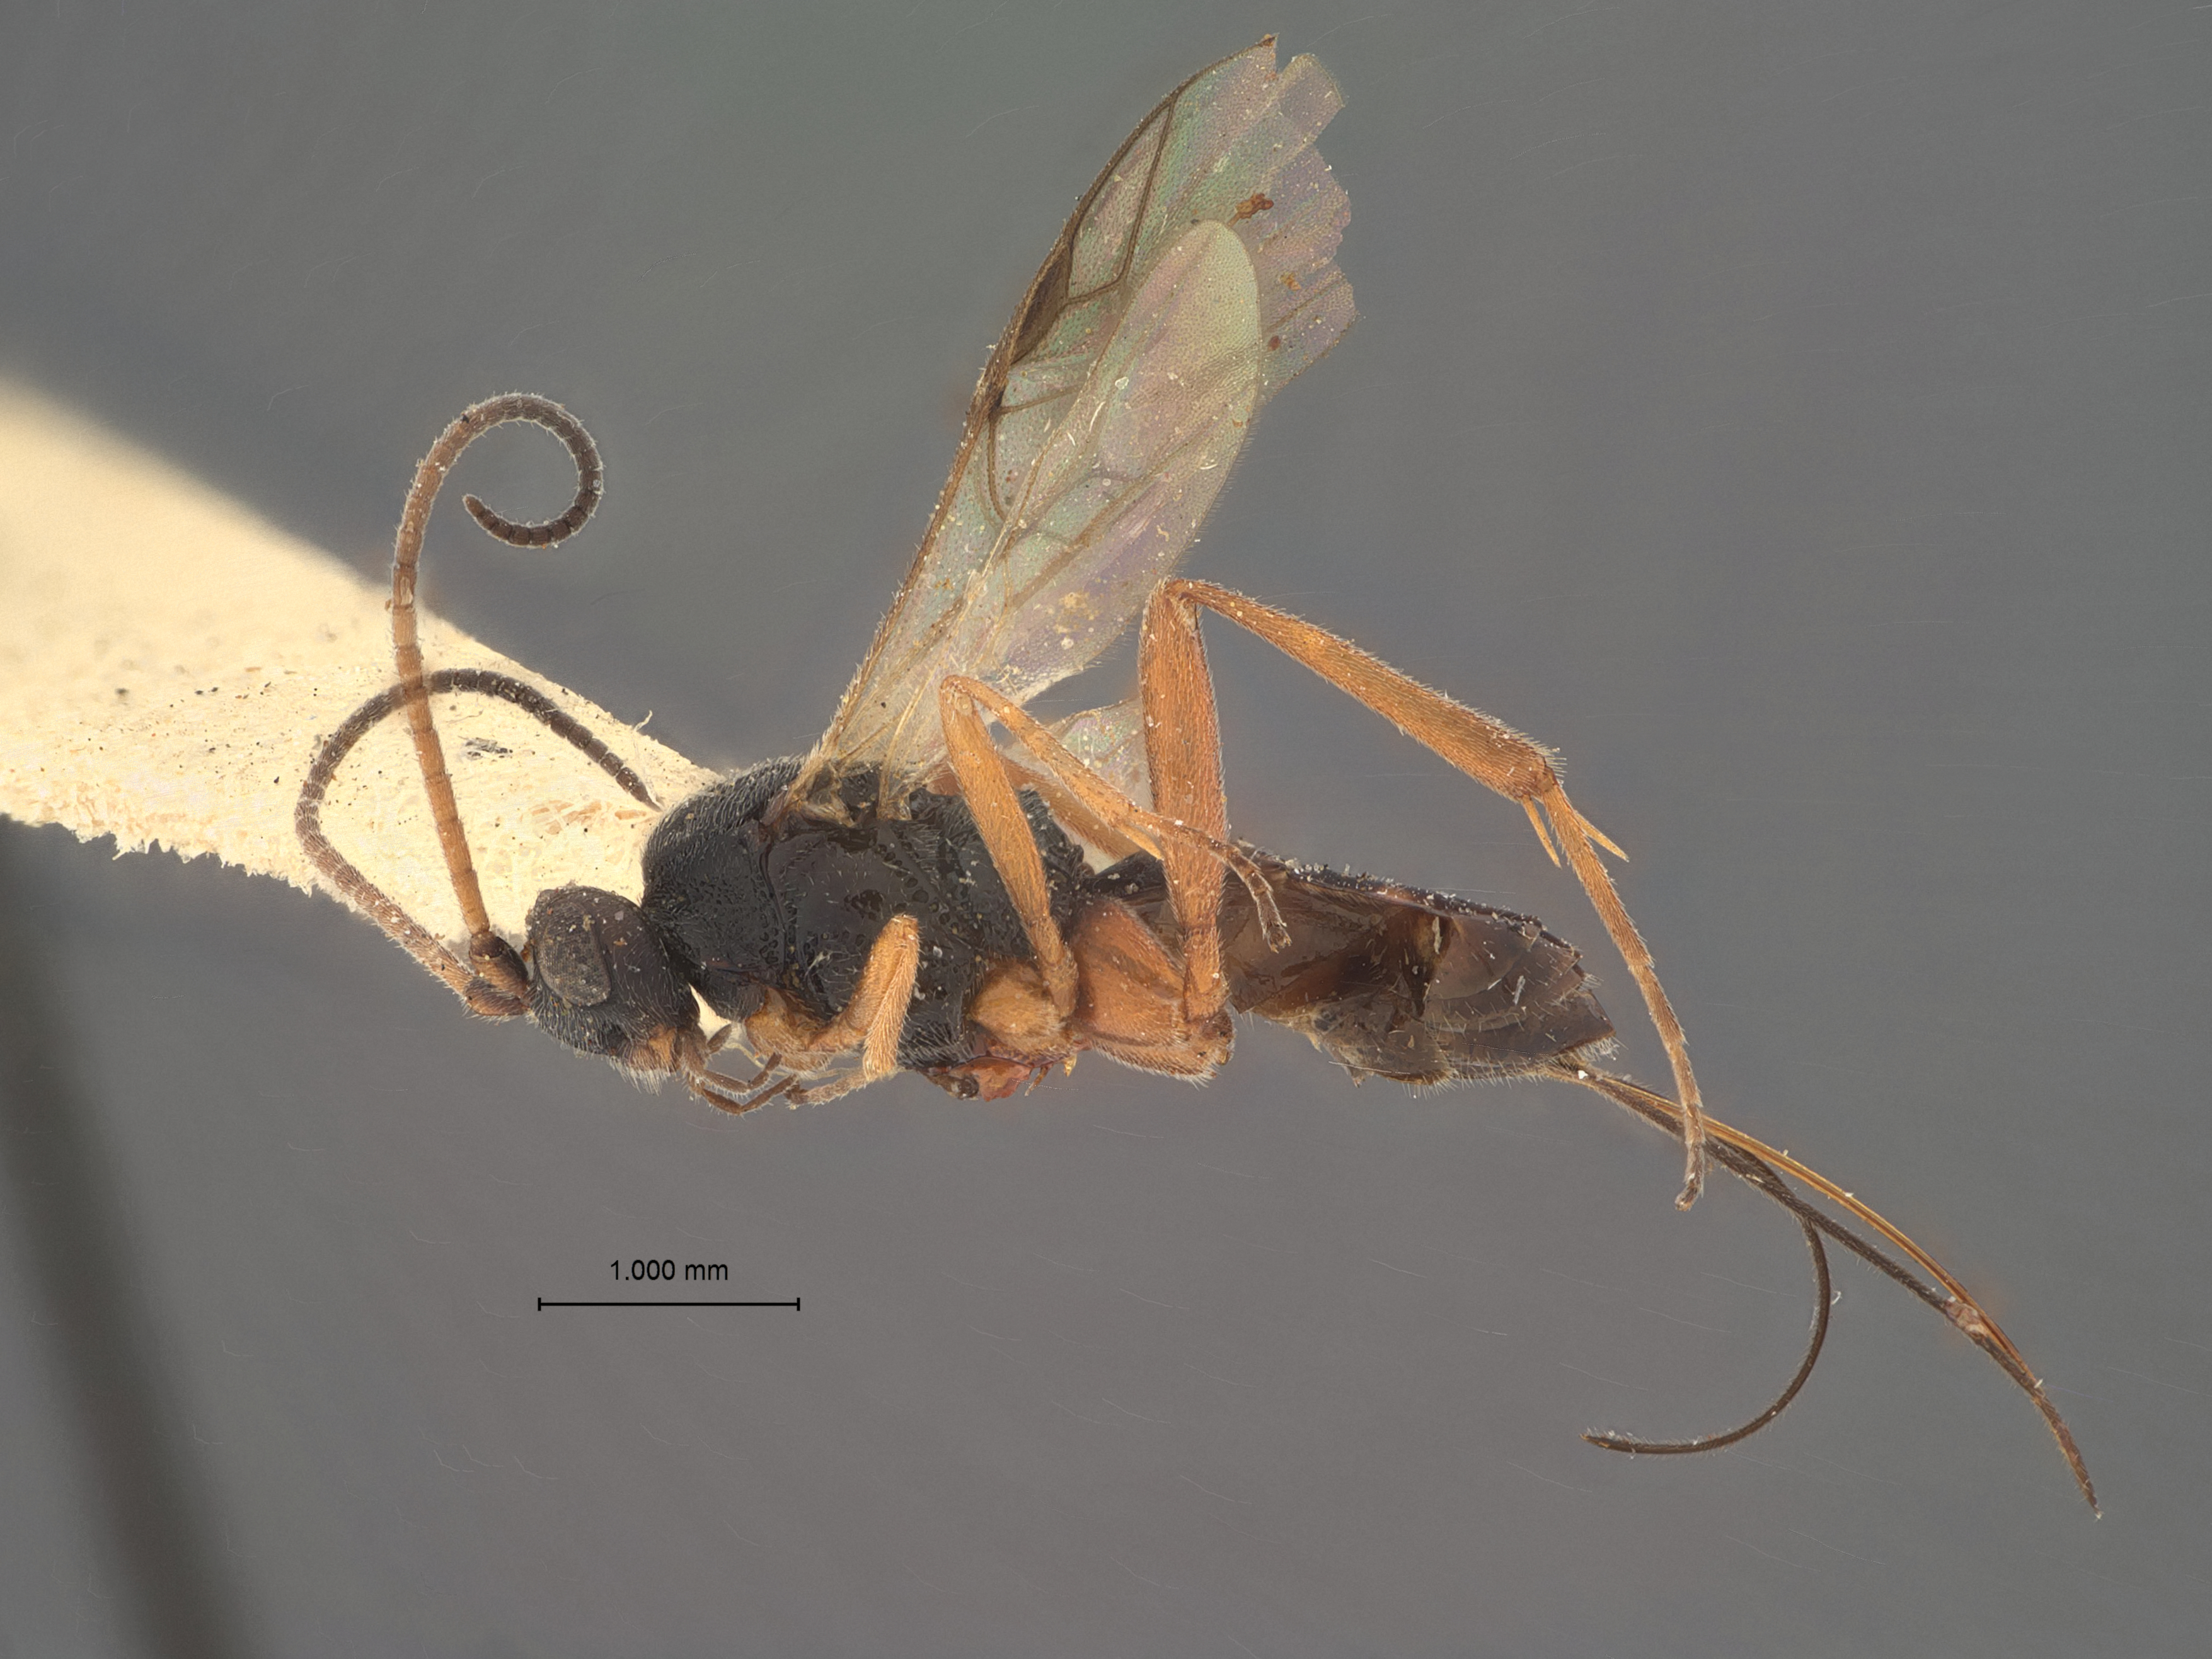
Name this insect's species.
Orgilus erythropus
